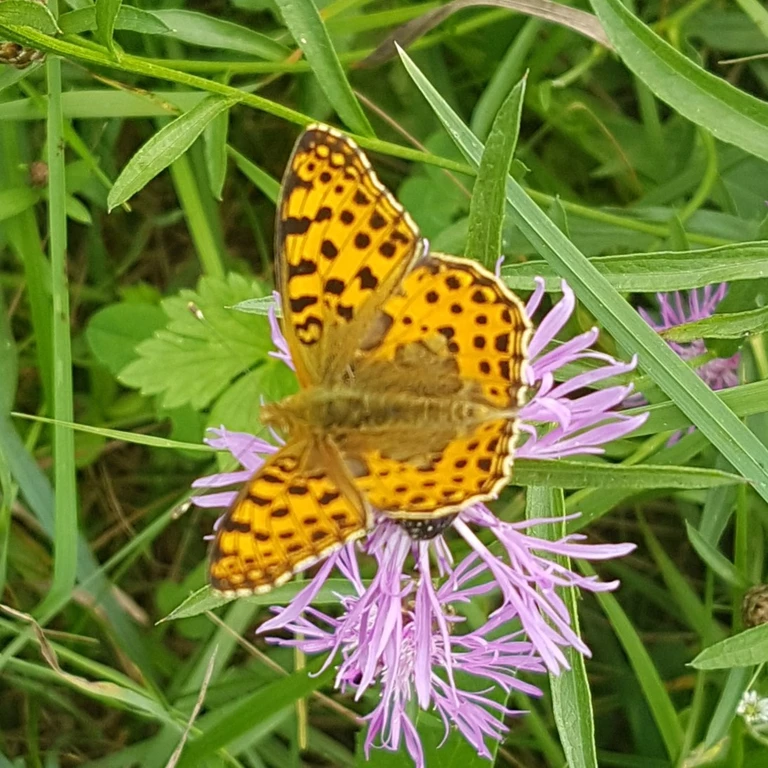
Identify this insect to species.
Issoria lathonia
